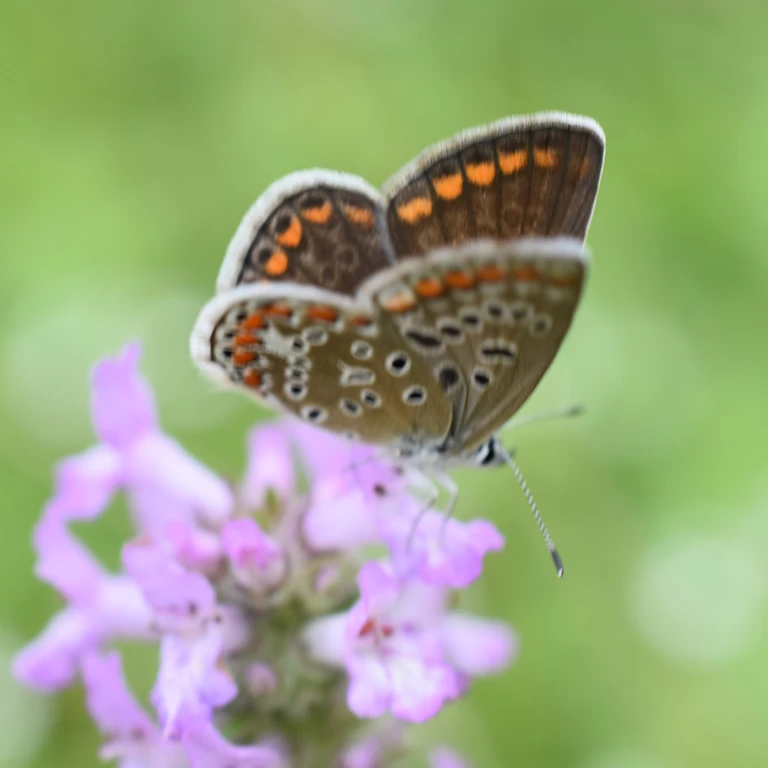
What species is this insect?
Polyommatus icarus
